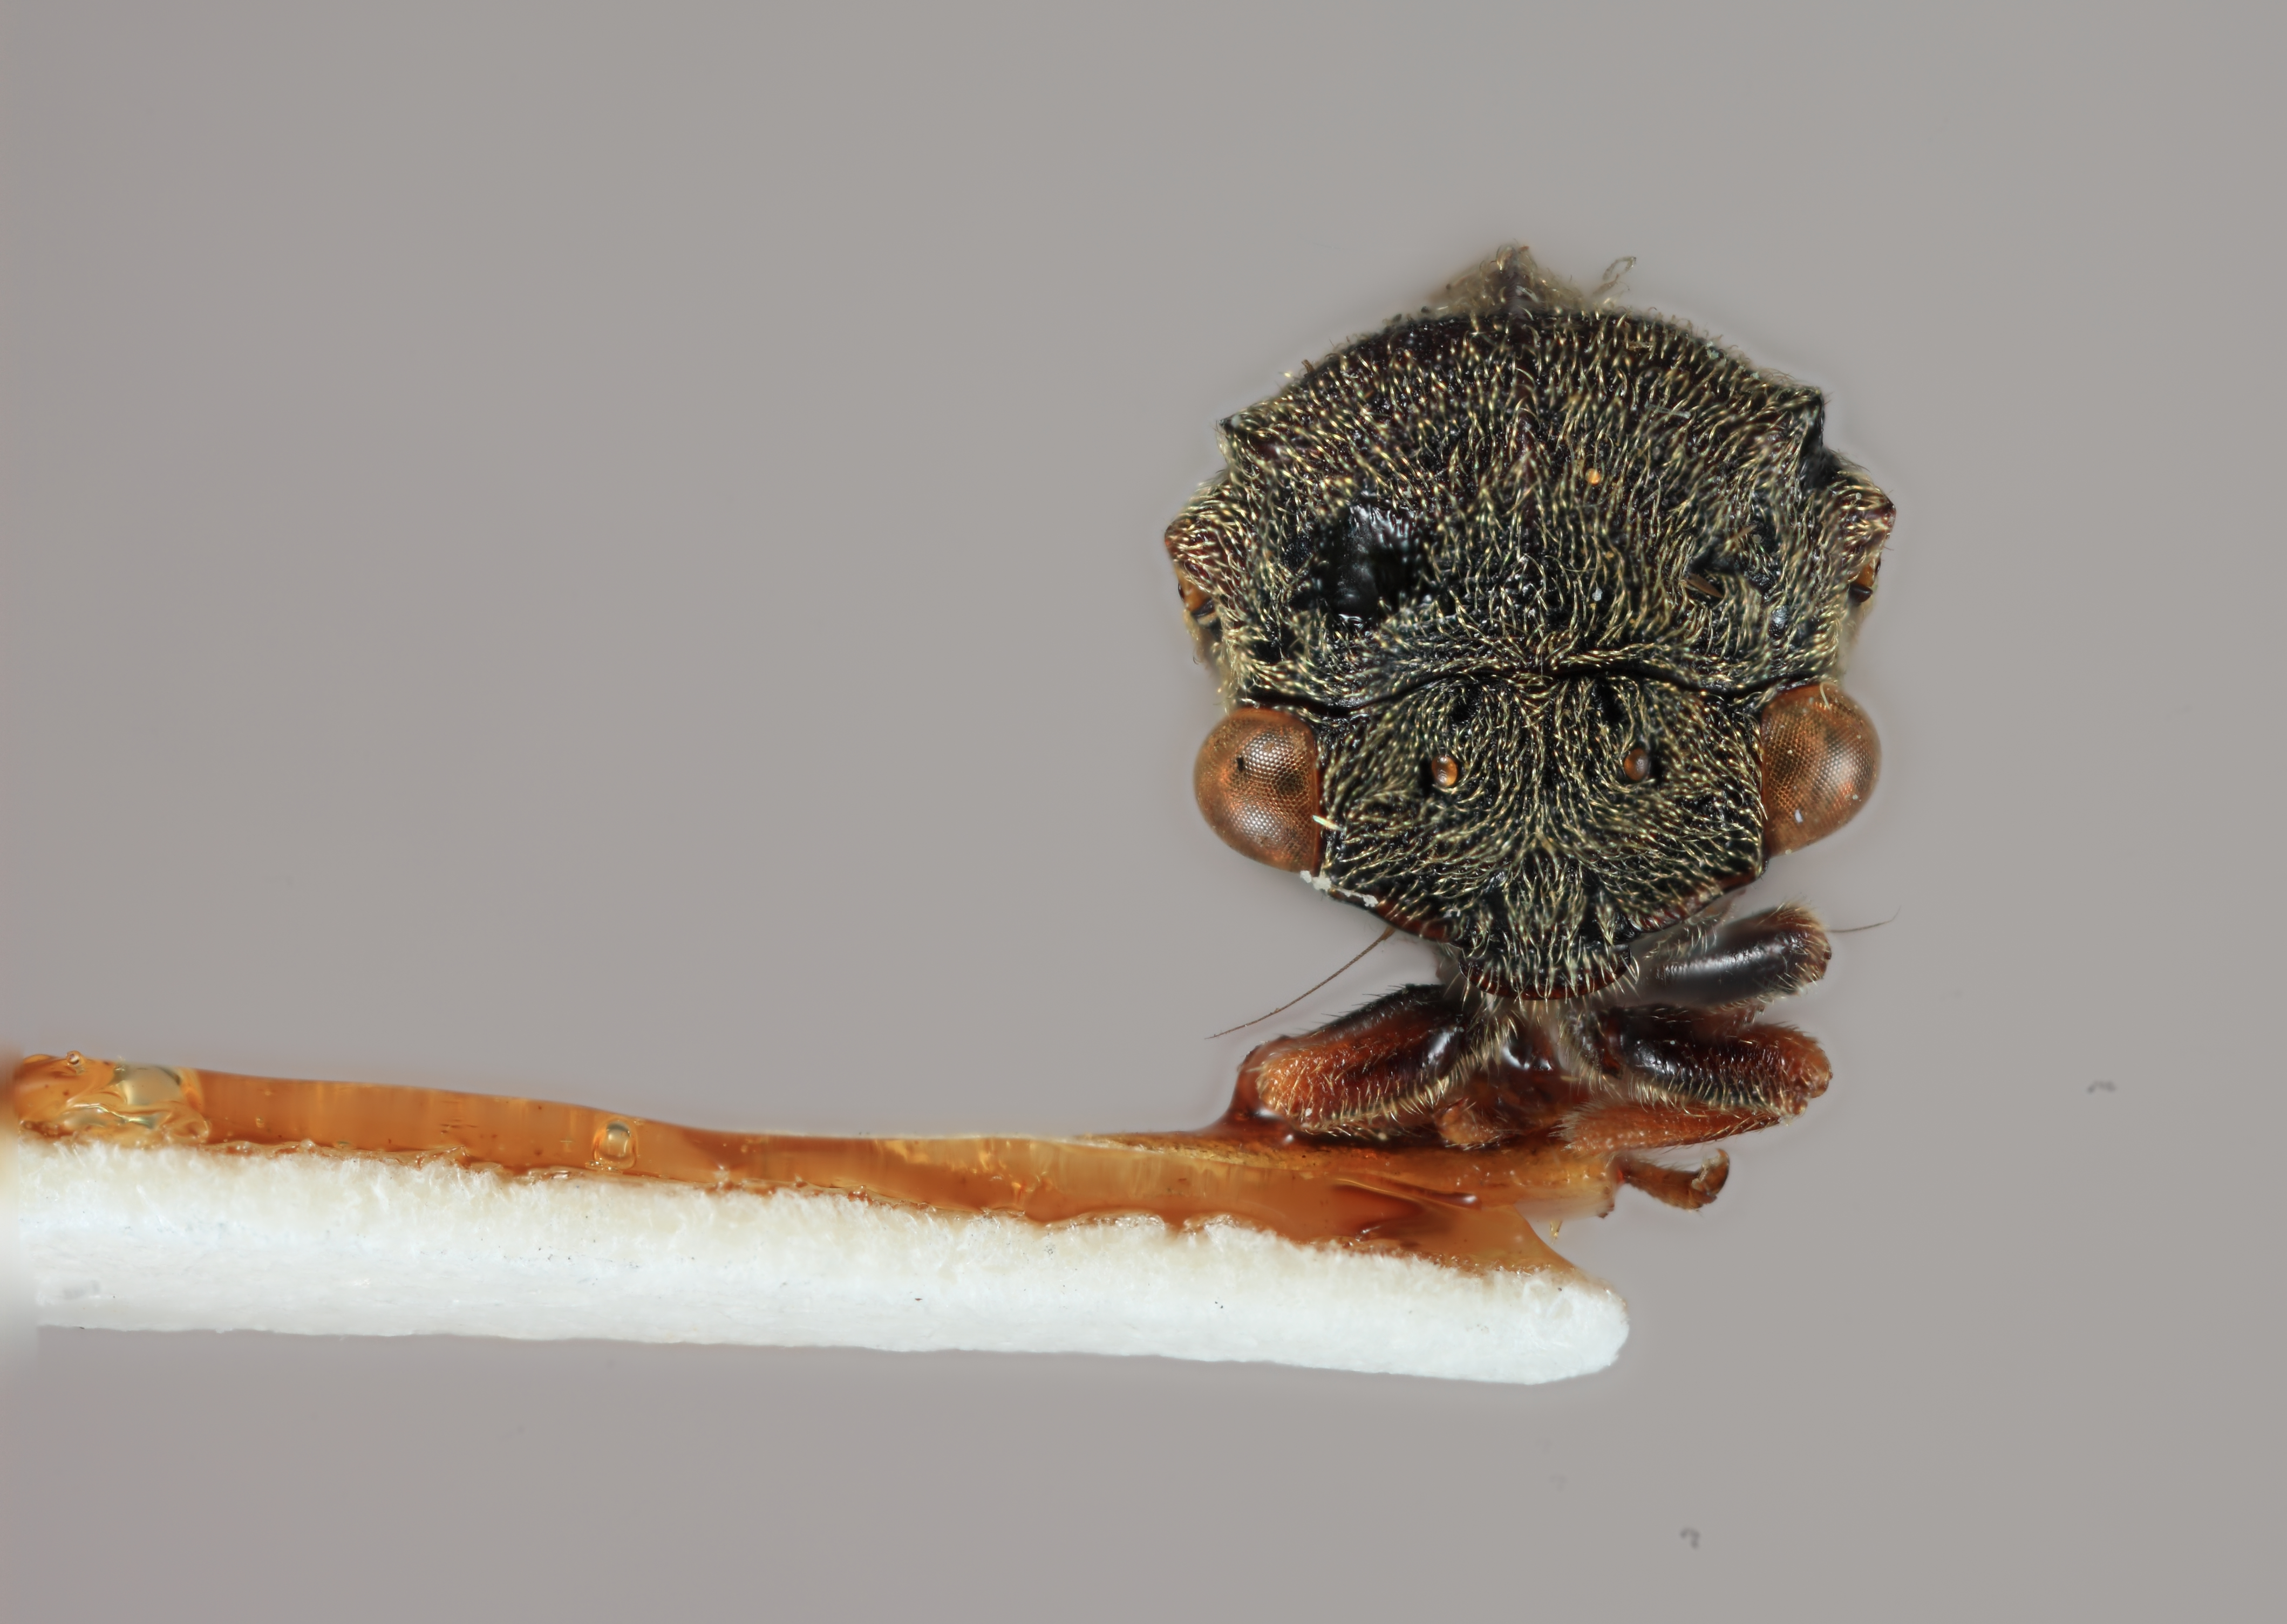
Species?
Centrotoscelus pseudocornis
